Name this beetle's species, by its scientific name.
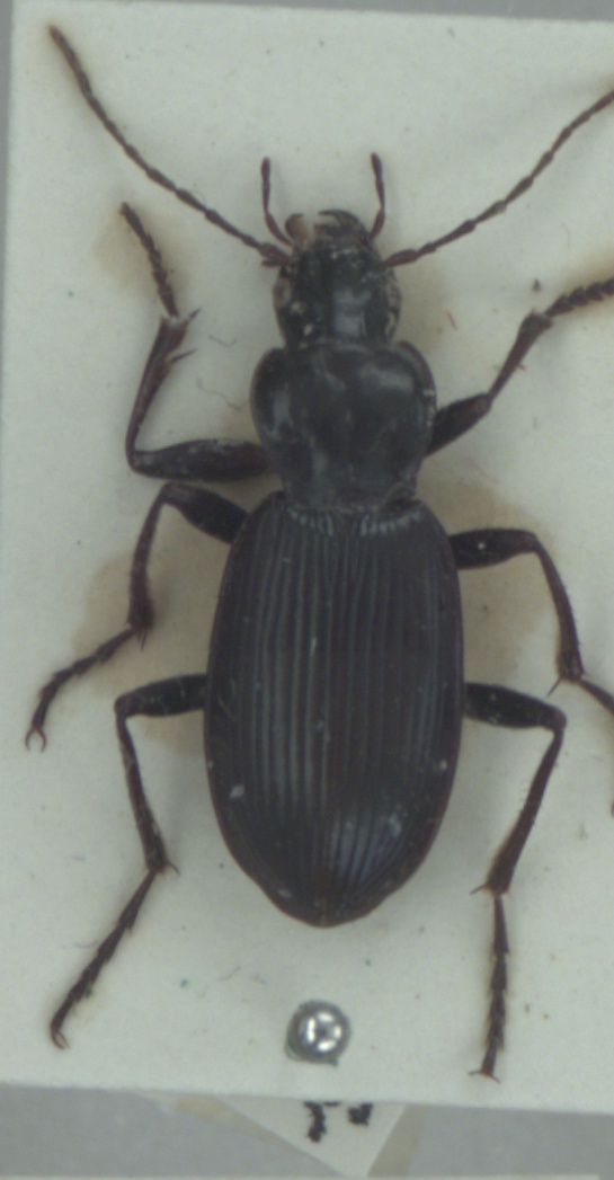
Laemostenus terricola
